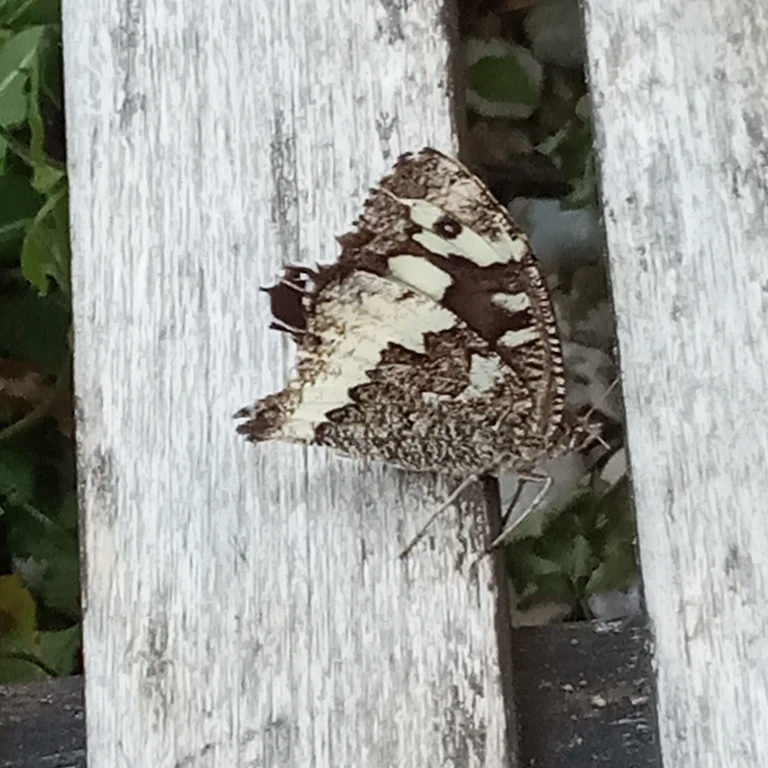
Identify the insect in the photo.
Brintesia circe
